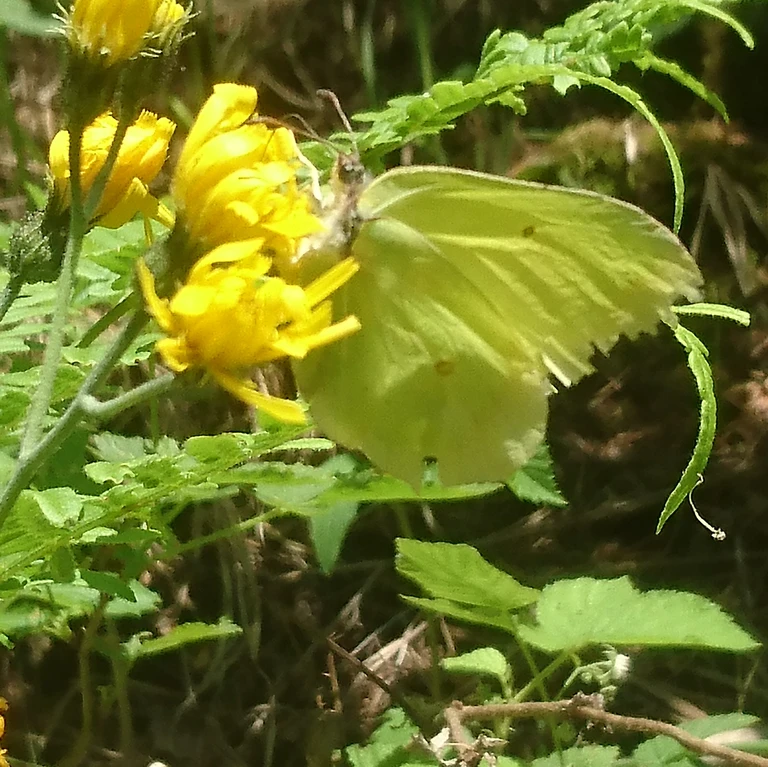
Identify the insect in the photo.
Gonepteryx rhamni
